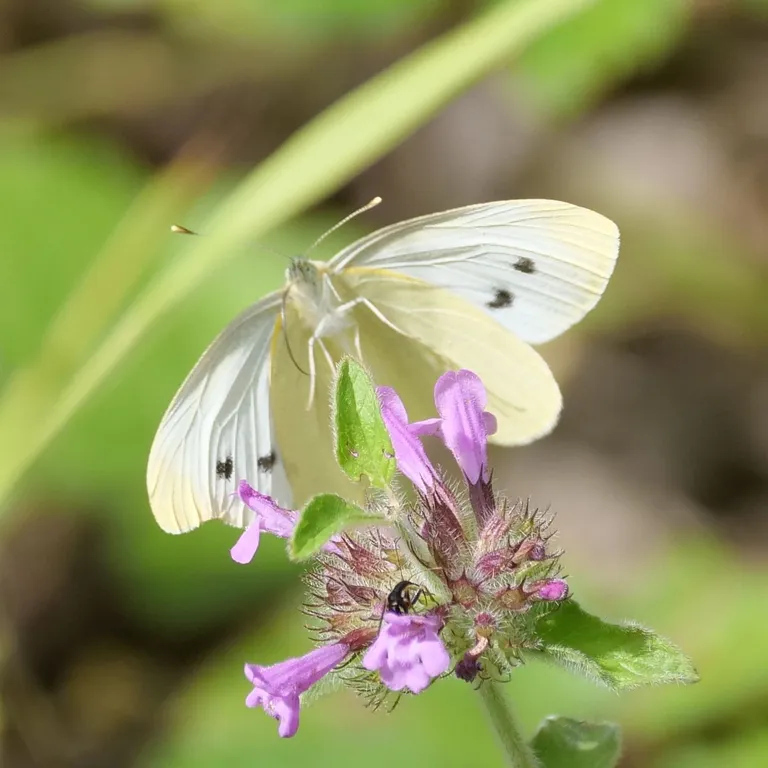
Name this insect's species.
Pieris rapae
